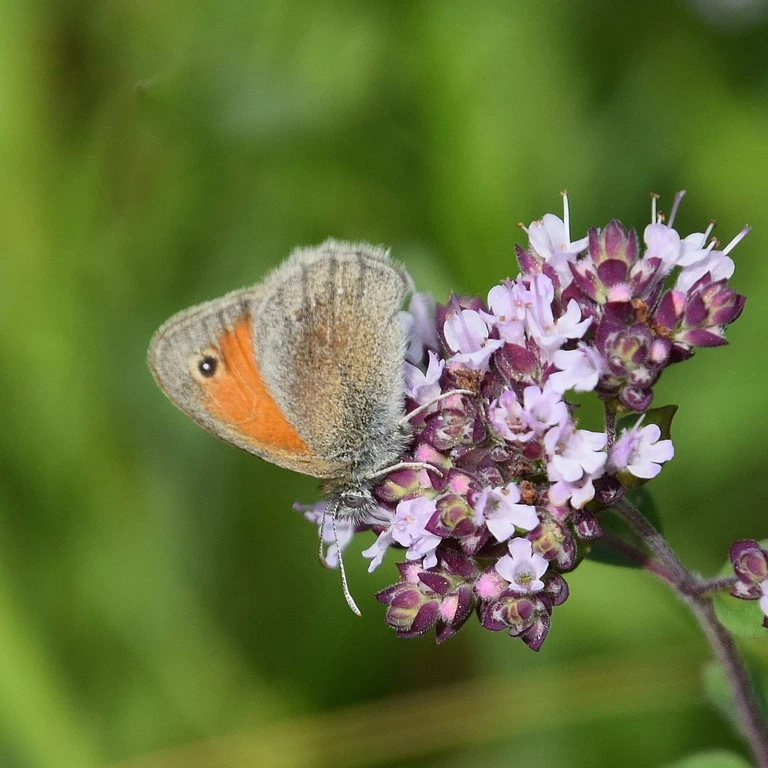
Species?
Coenonympha pamphilus
